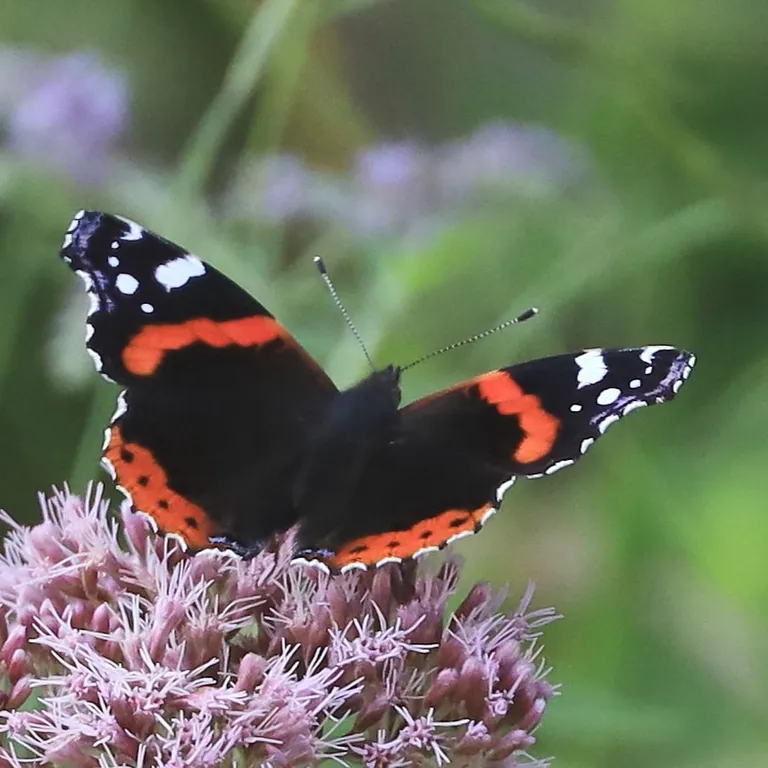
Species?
Vanessa atalanta
